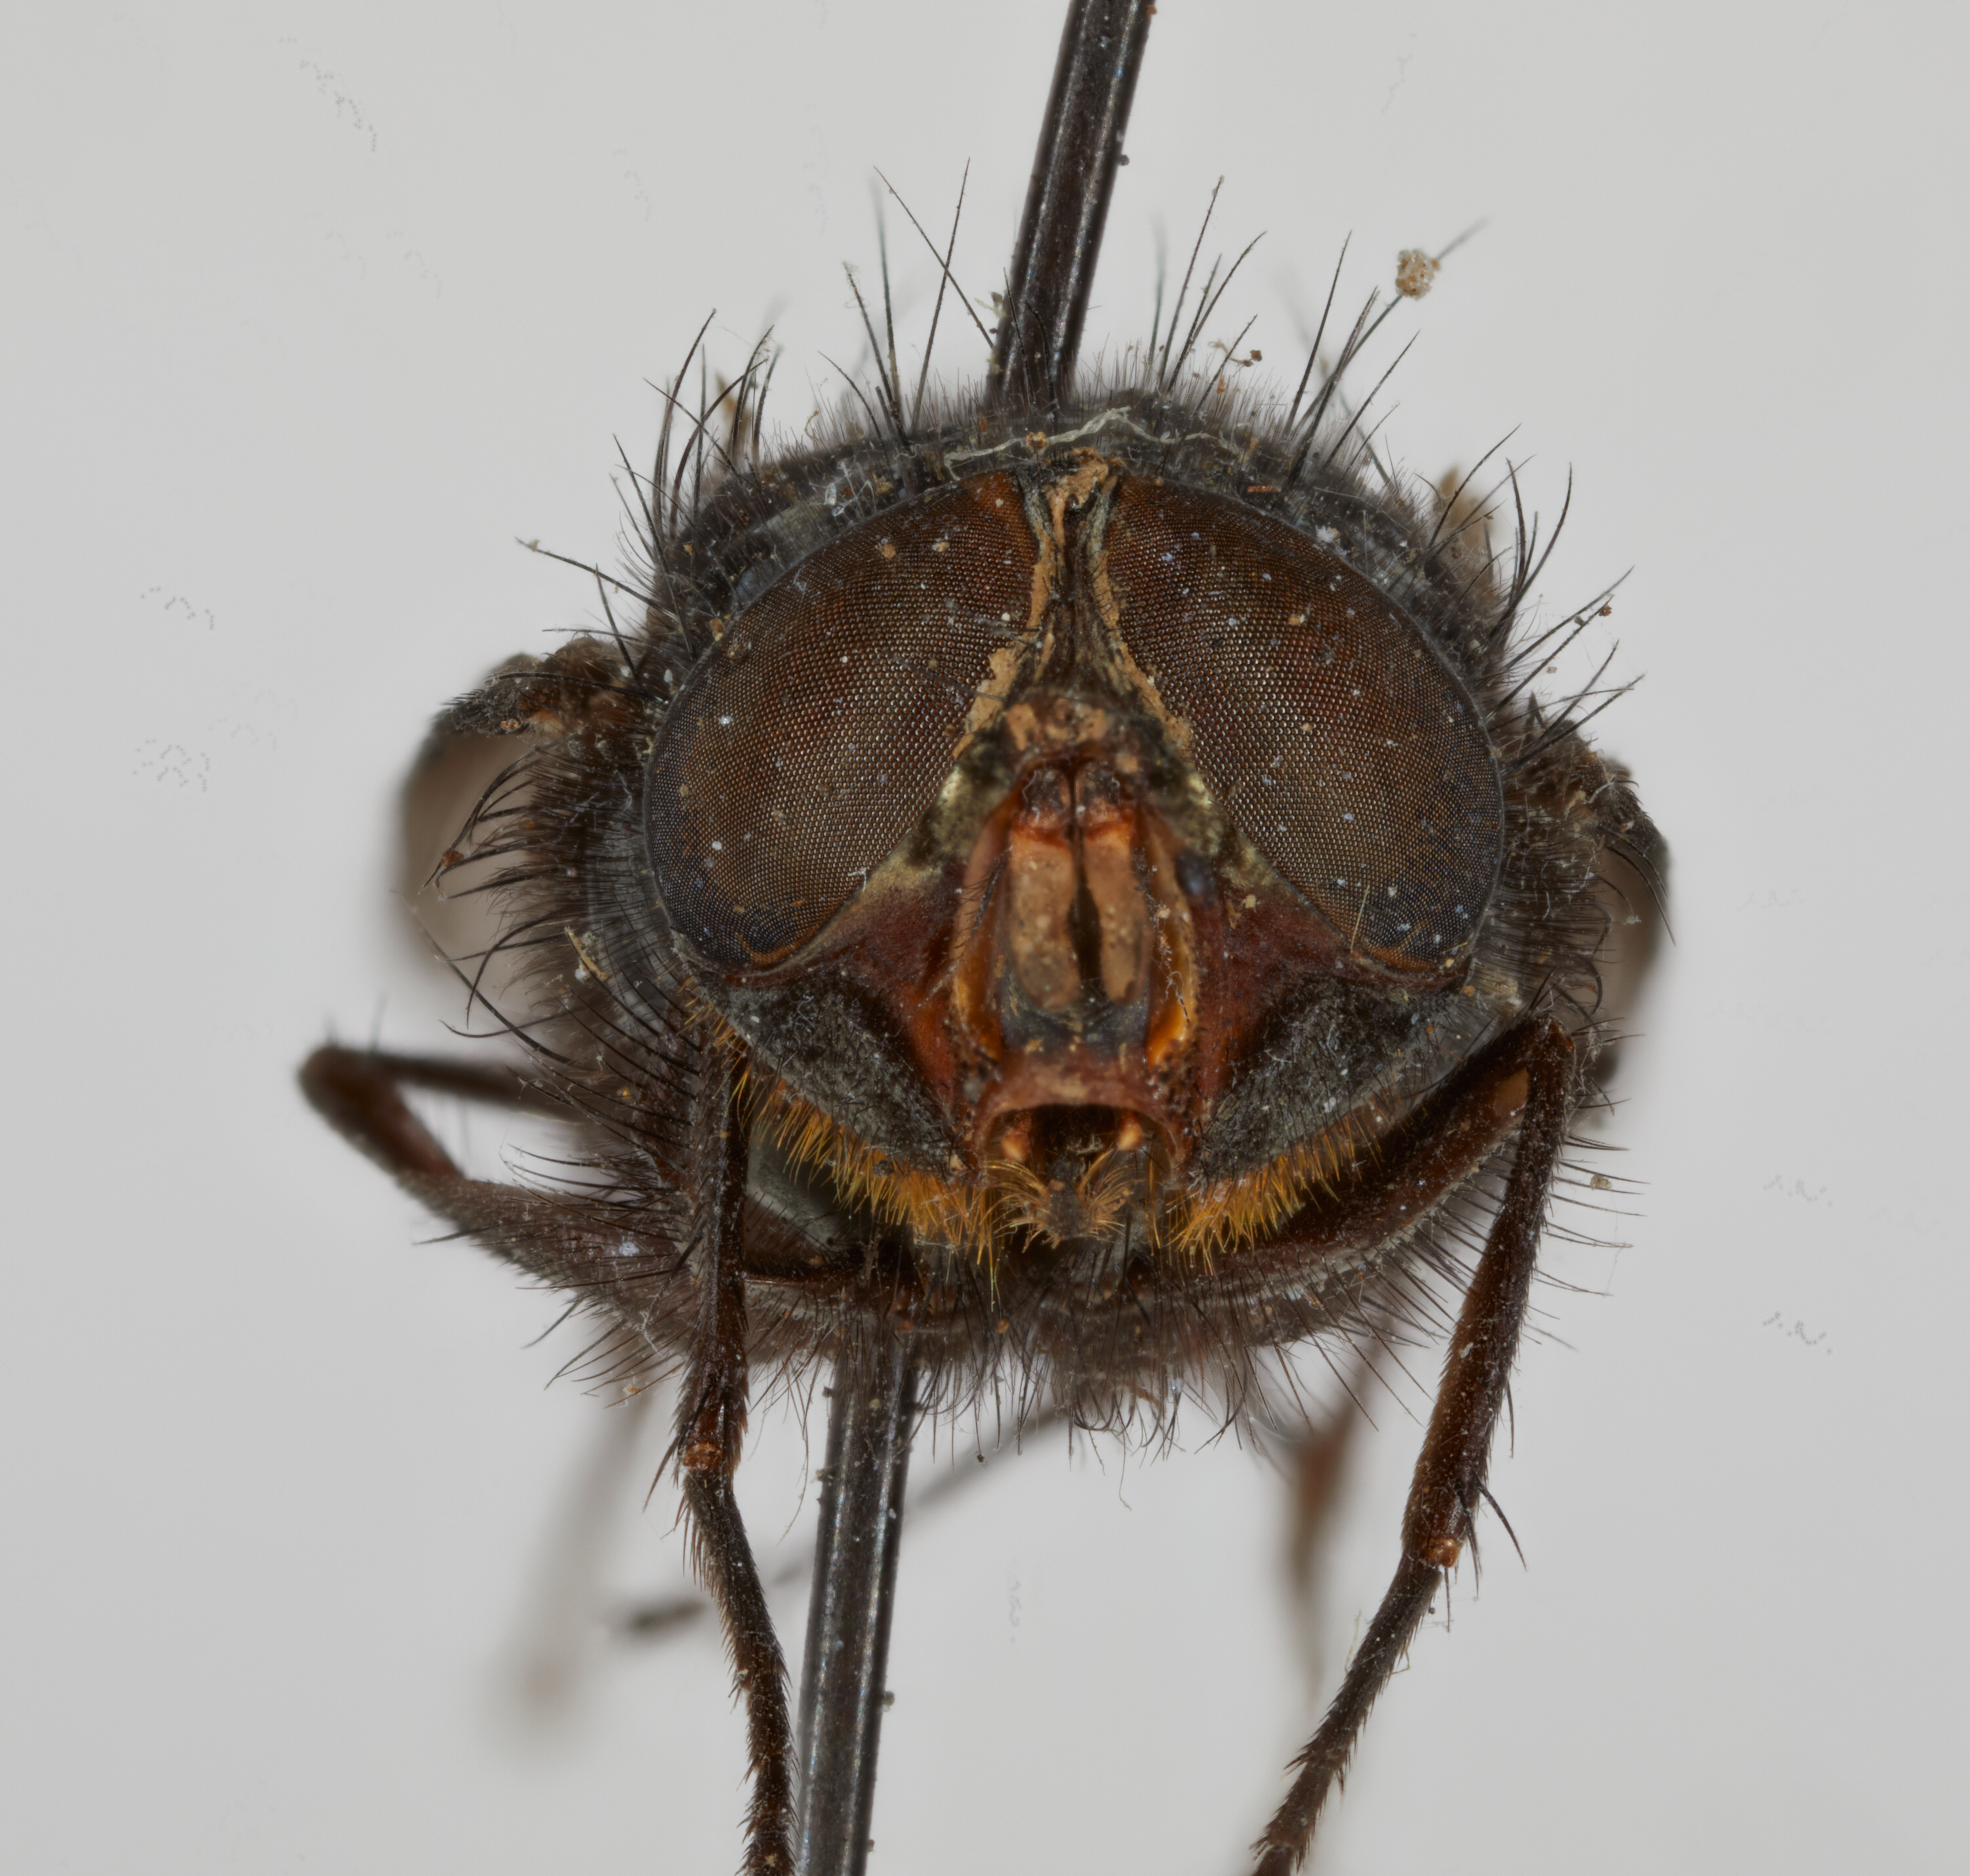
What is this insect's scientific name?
Calliphora pseudovomitoria
